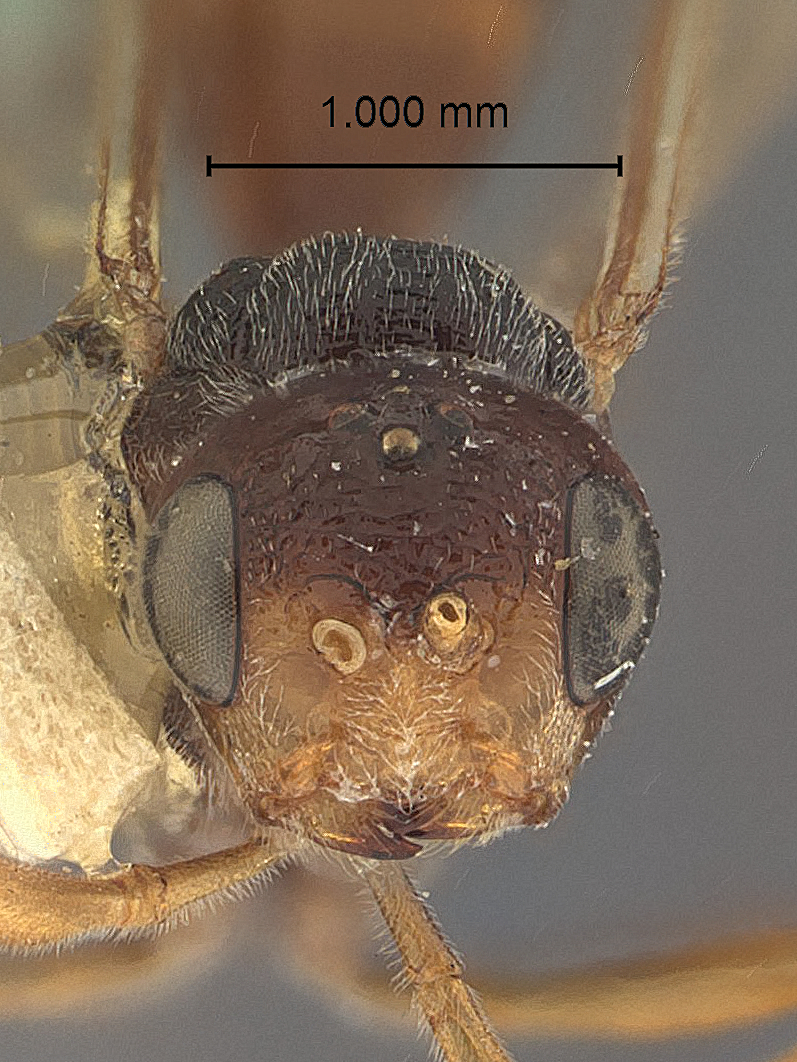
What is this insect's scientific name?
Pammegischia weedi
